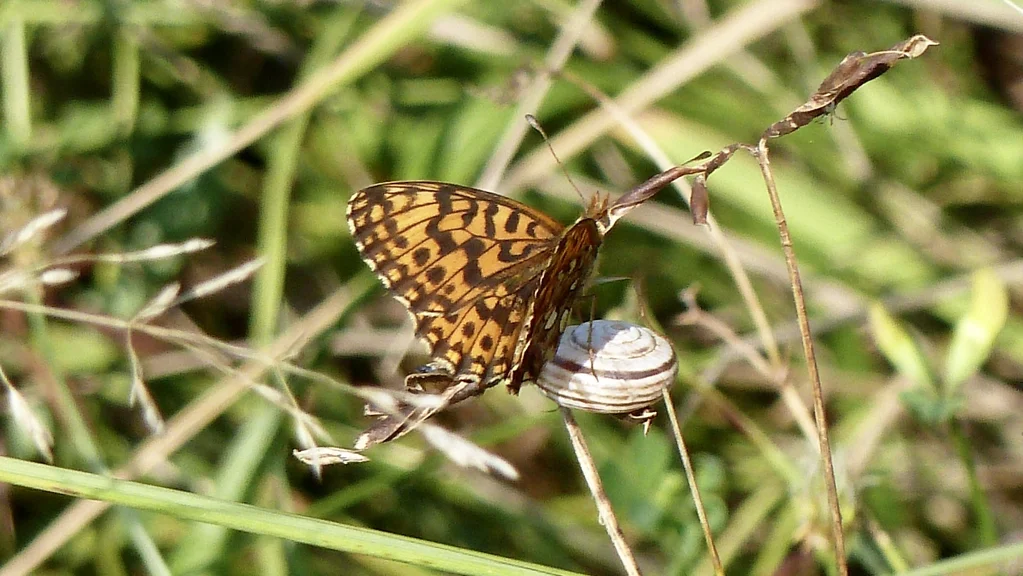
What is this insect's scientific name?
Boloria dia
